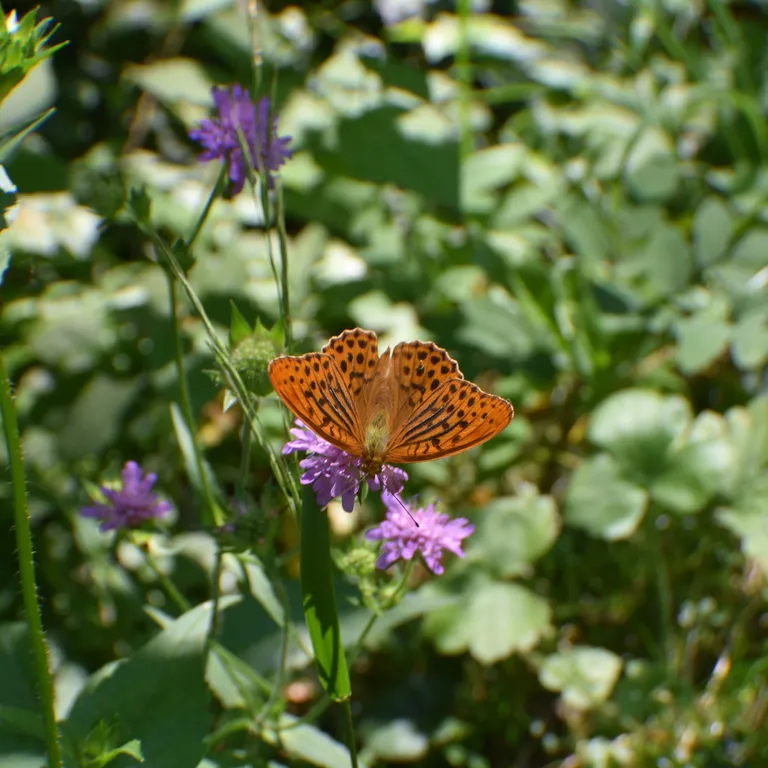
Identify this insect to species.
Argynnis paphia
